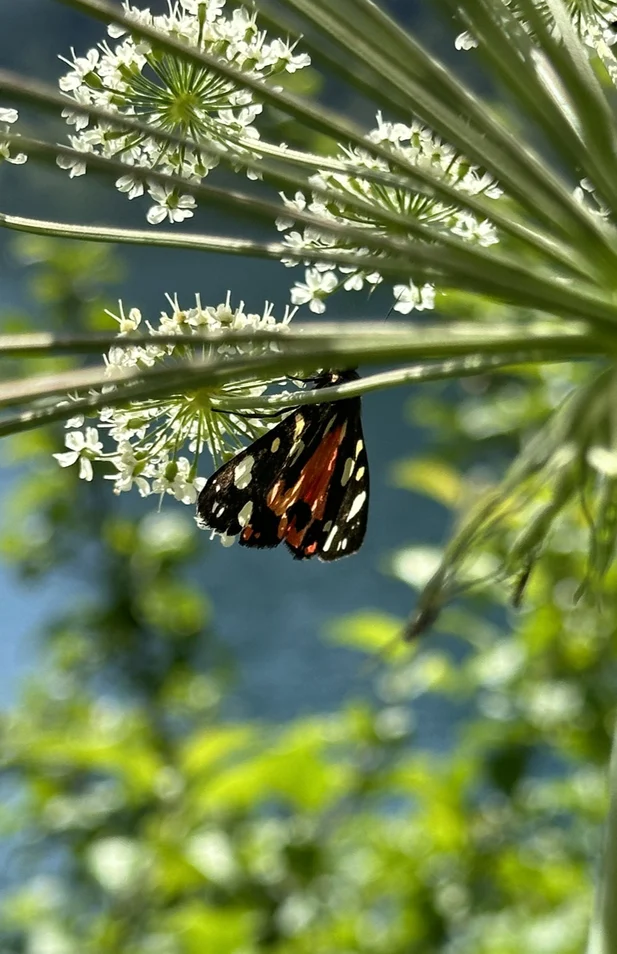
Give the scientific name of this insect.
Callimorpha dominula
